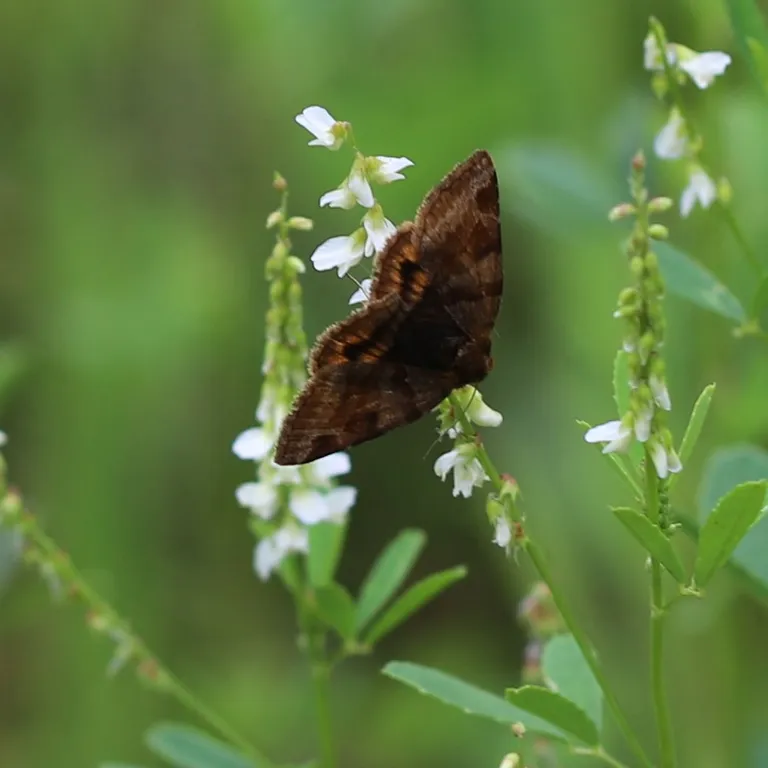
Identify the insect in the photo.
Euclidia glyphica
